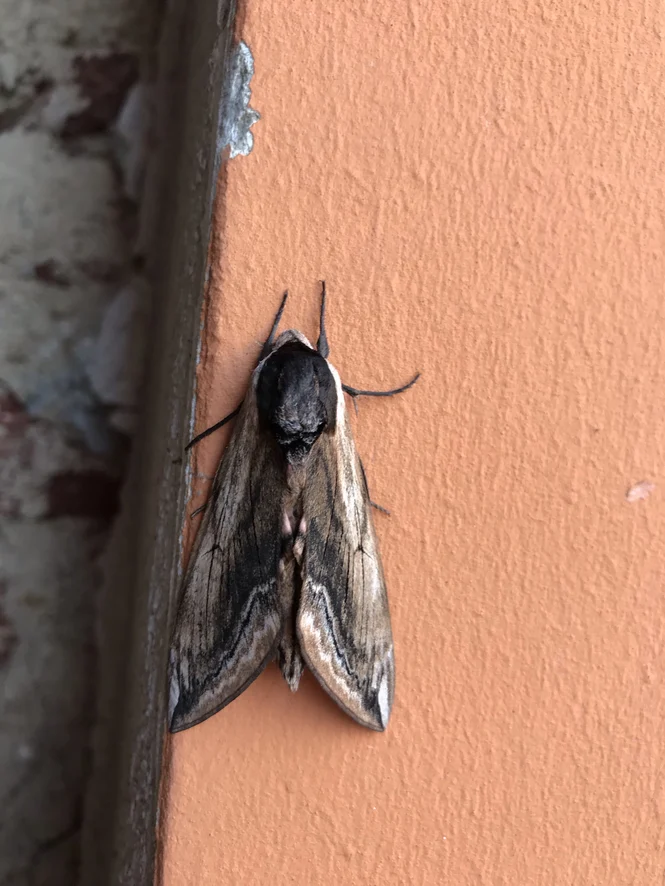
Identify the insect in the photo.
Sphinx ligustri
